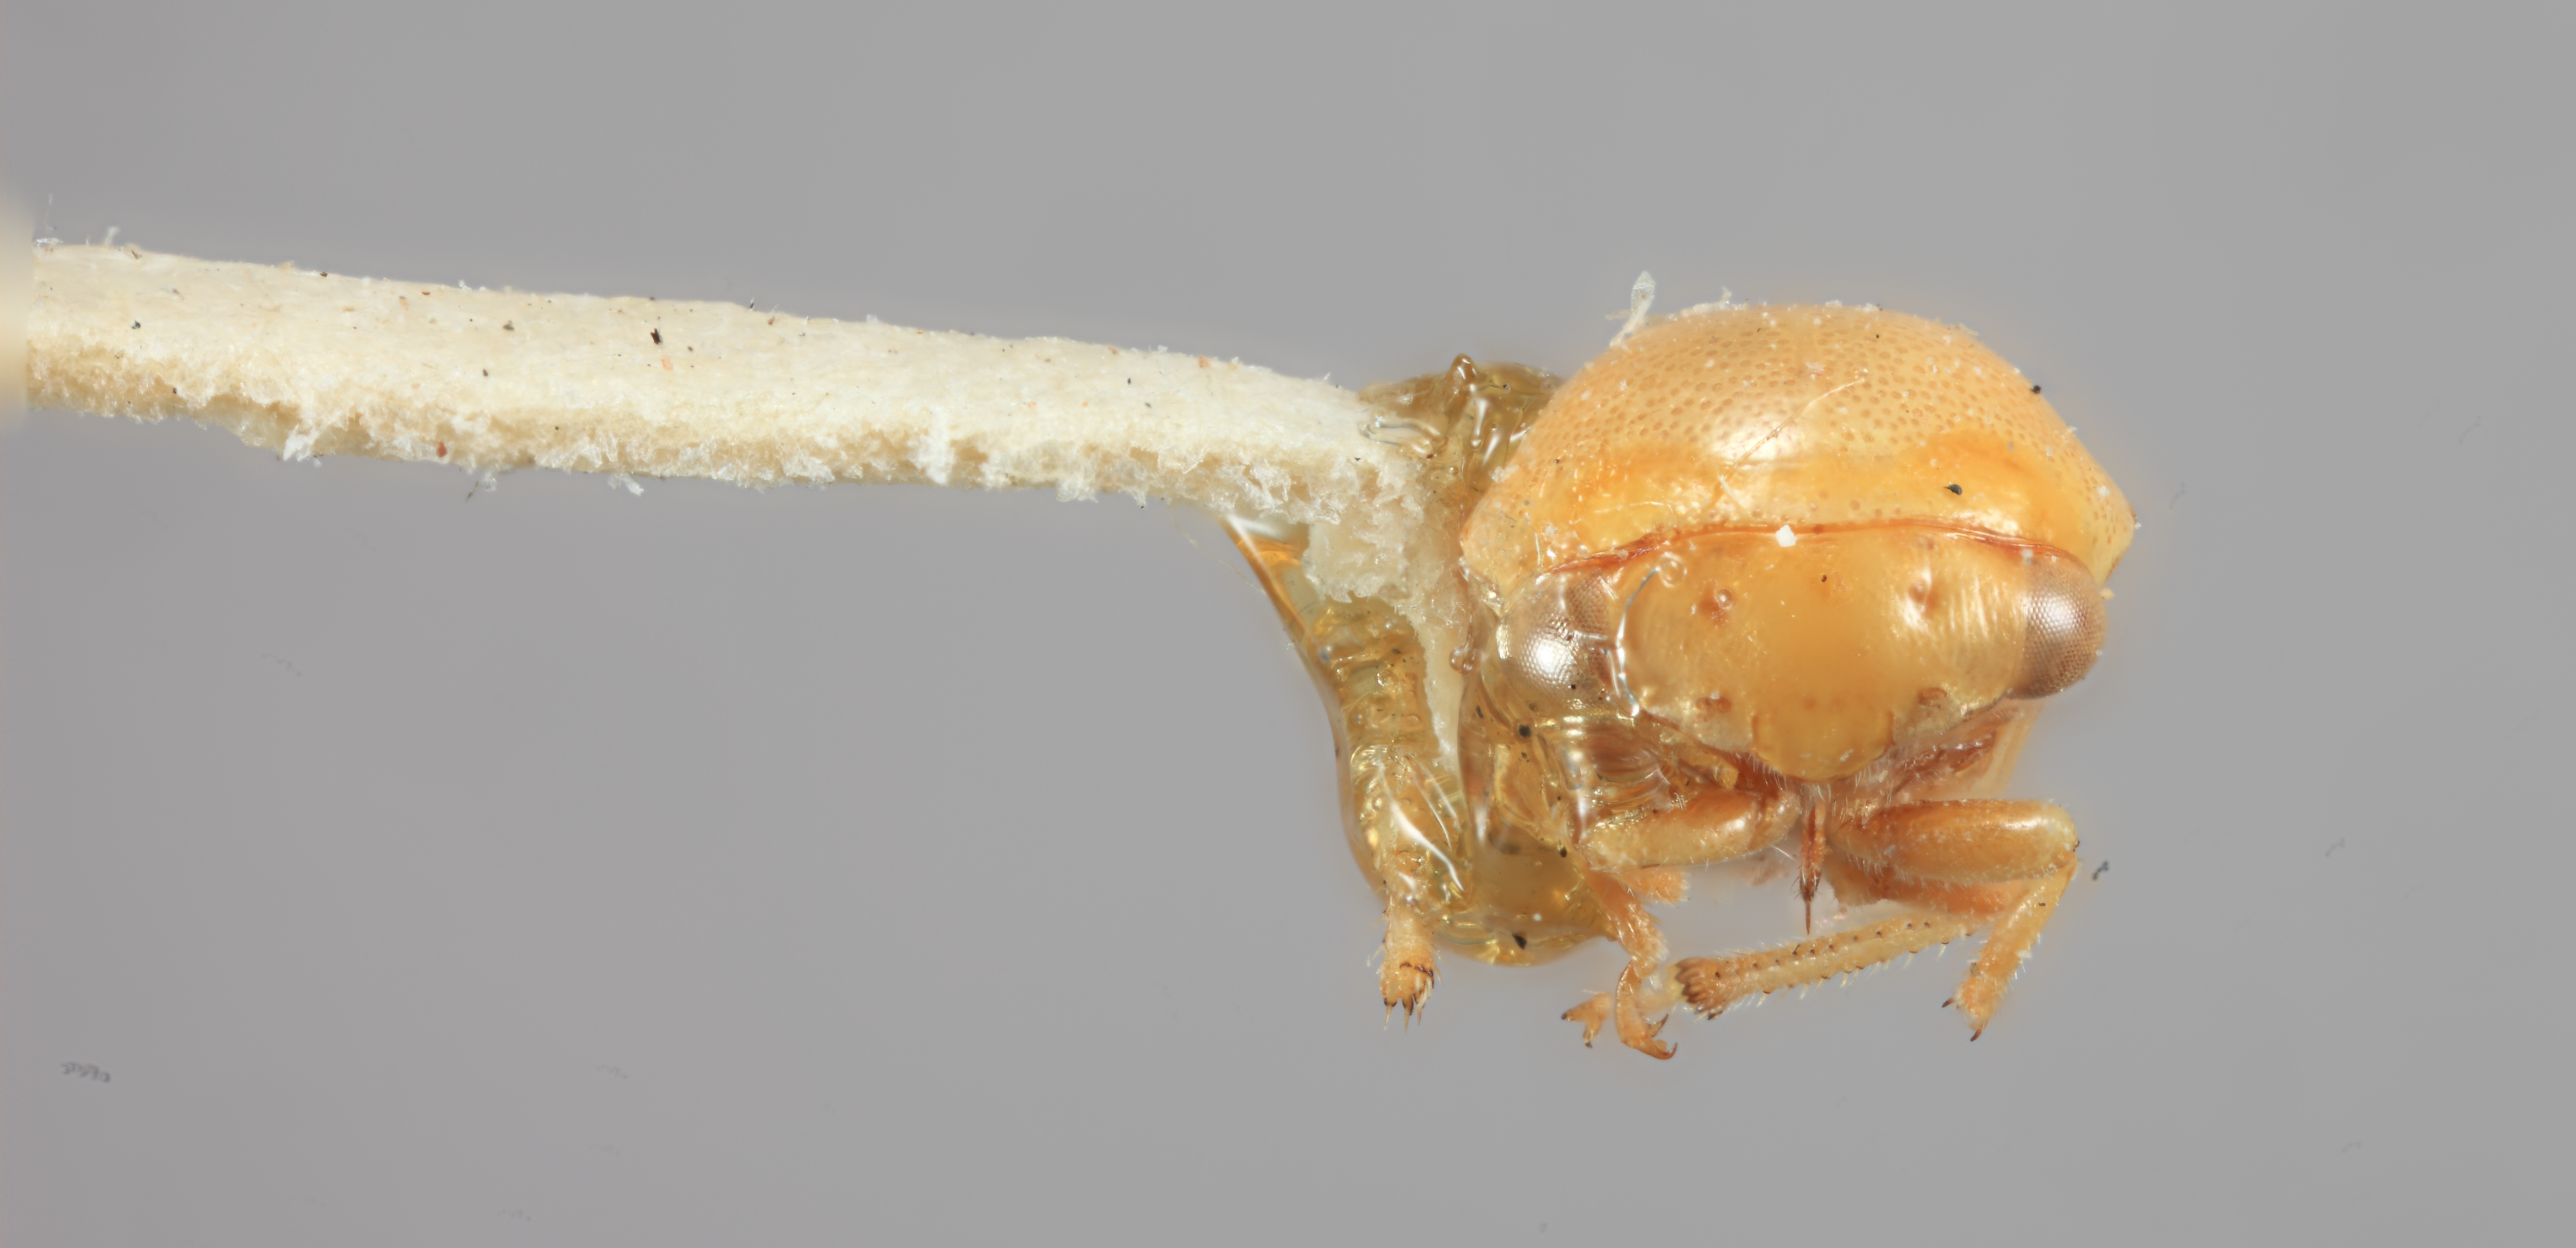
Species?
Micrutalis flava
